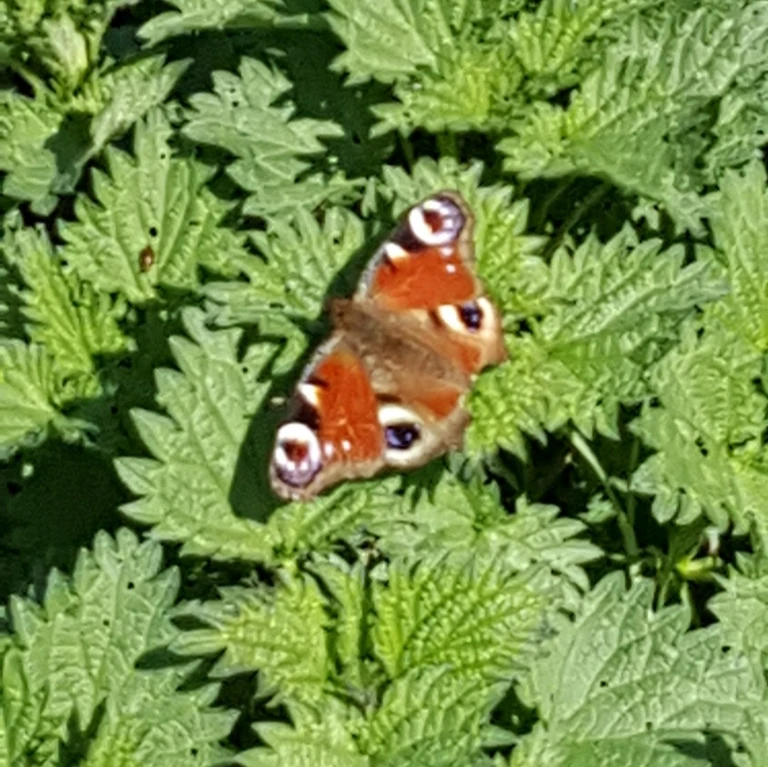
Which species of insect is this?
Aglais io
